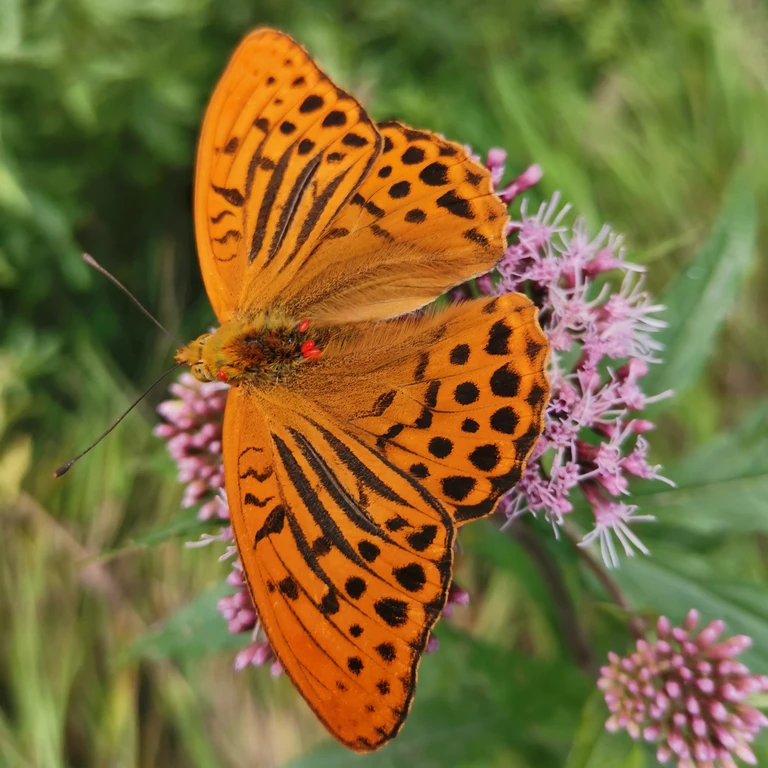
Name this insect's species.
Argynnis paphia
